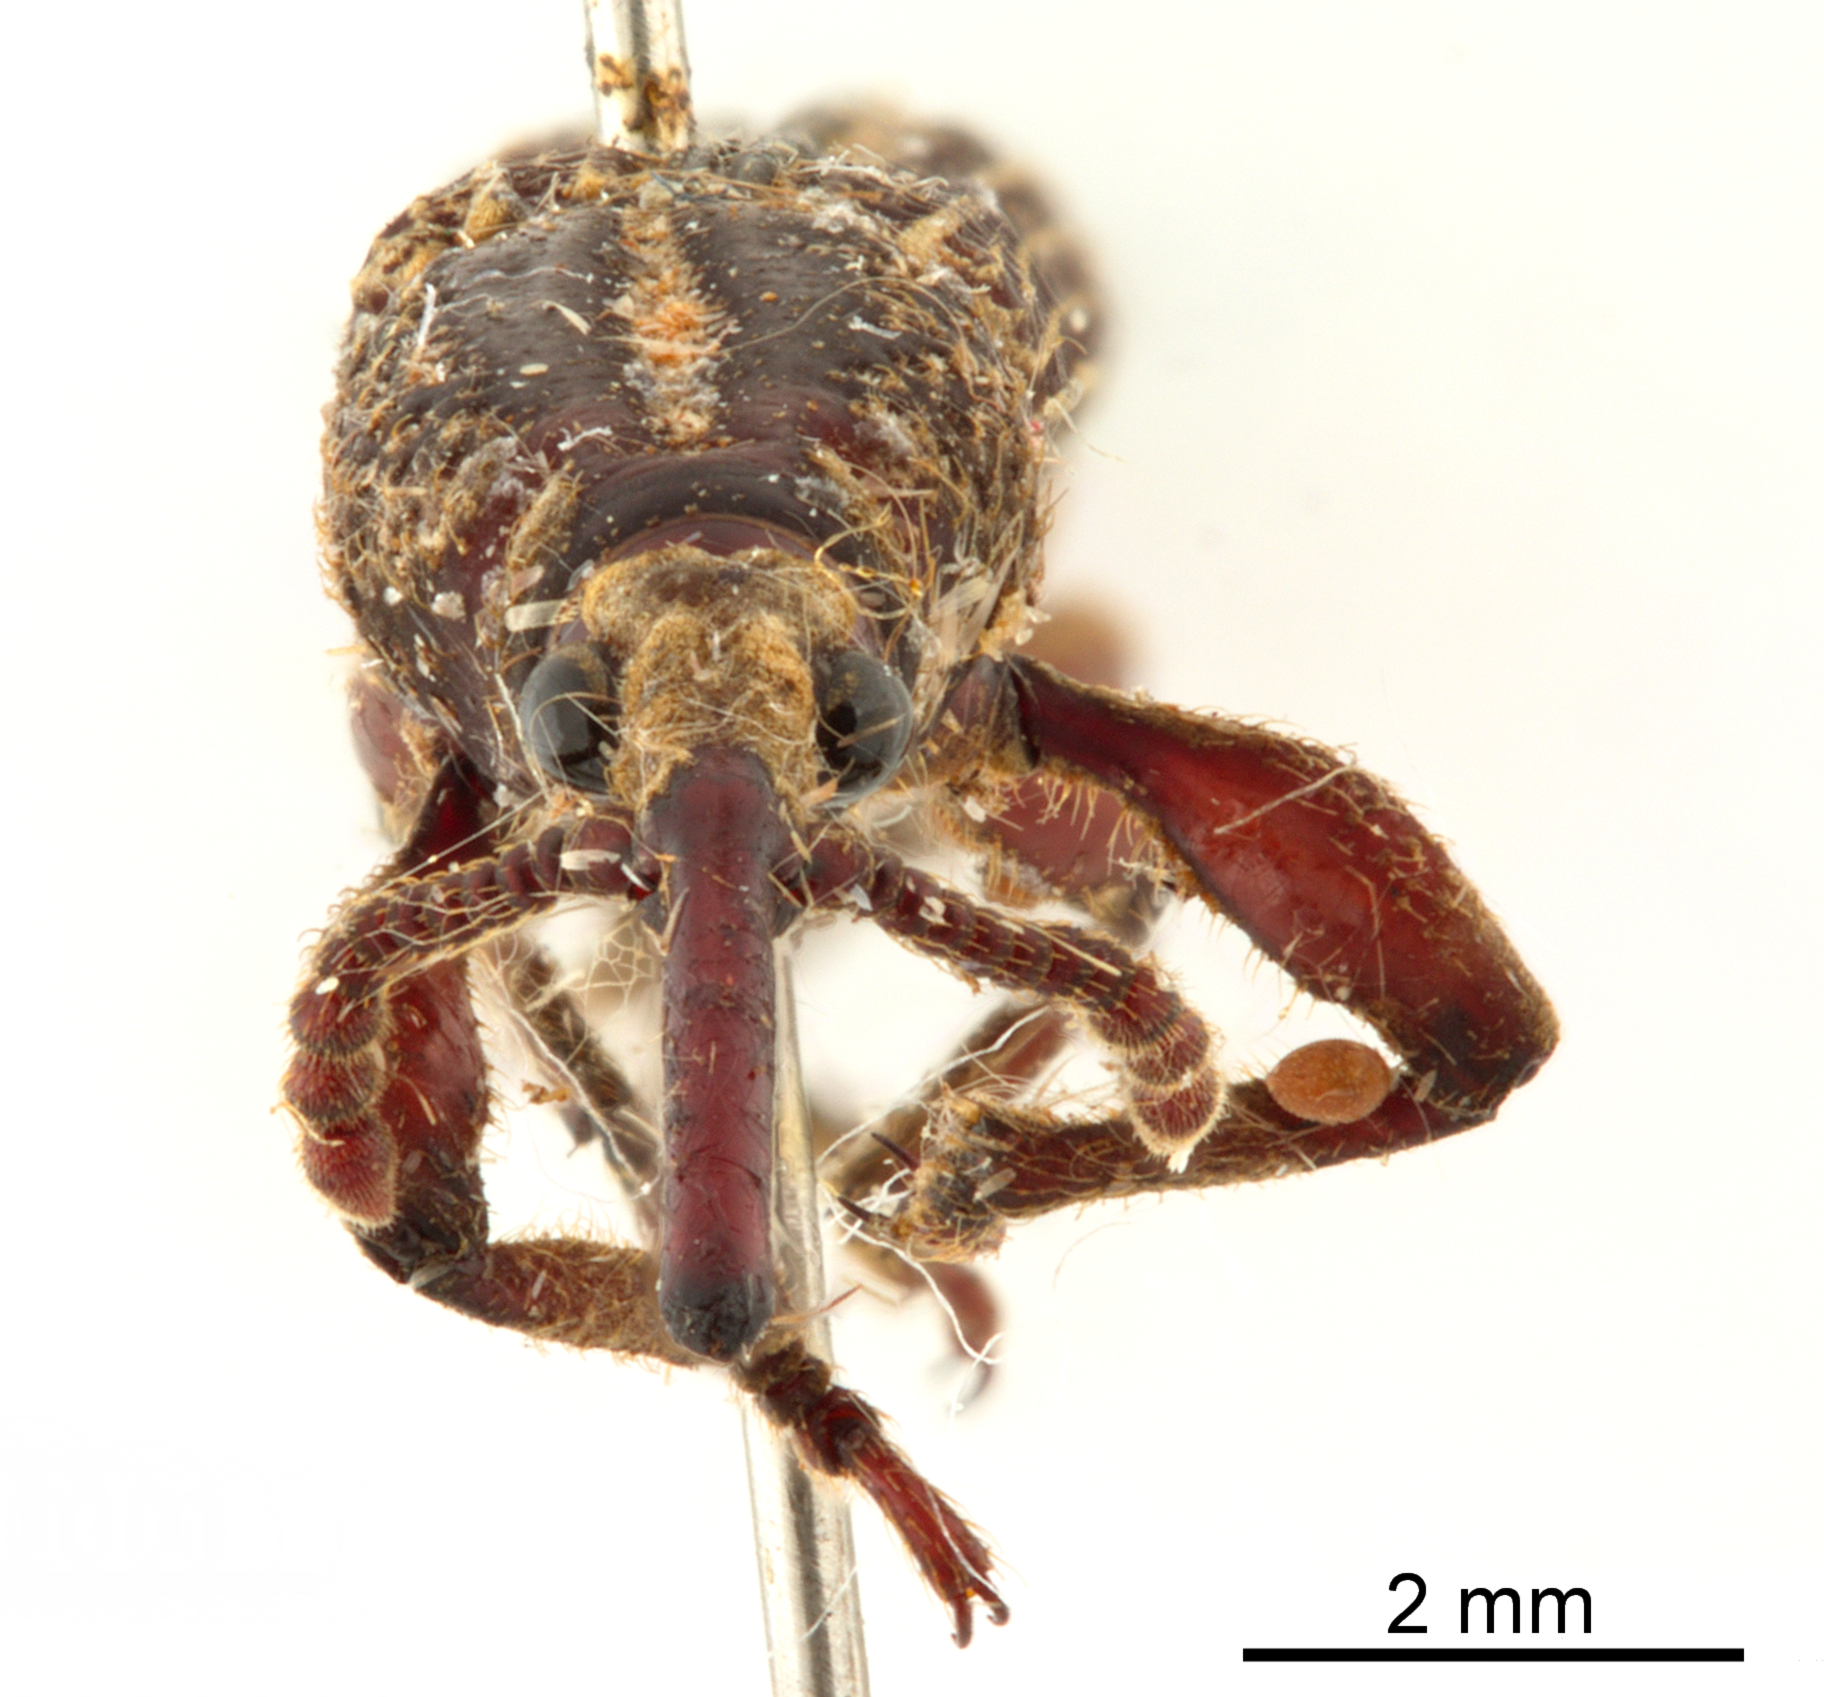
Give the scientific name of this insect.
Hormocerus reticulatus
